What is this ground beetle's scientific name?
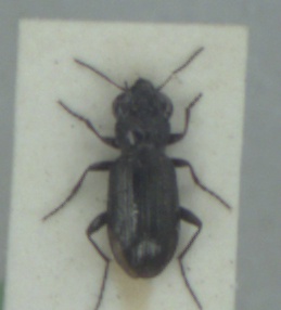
Notiophilus aquaticus
